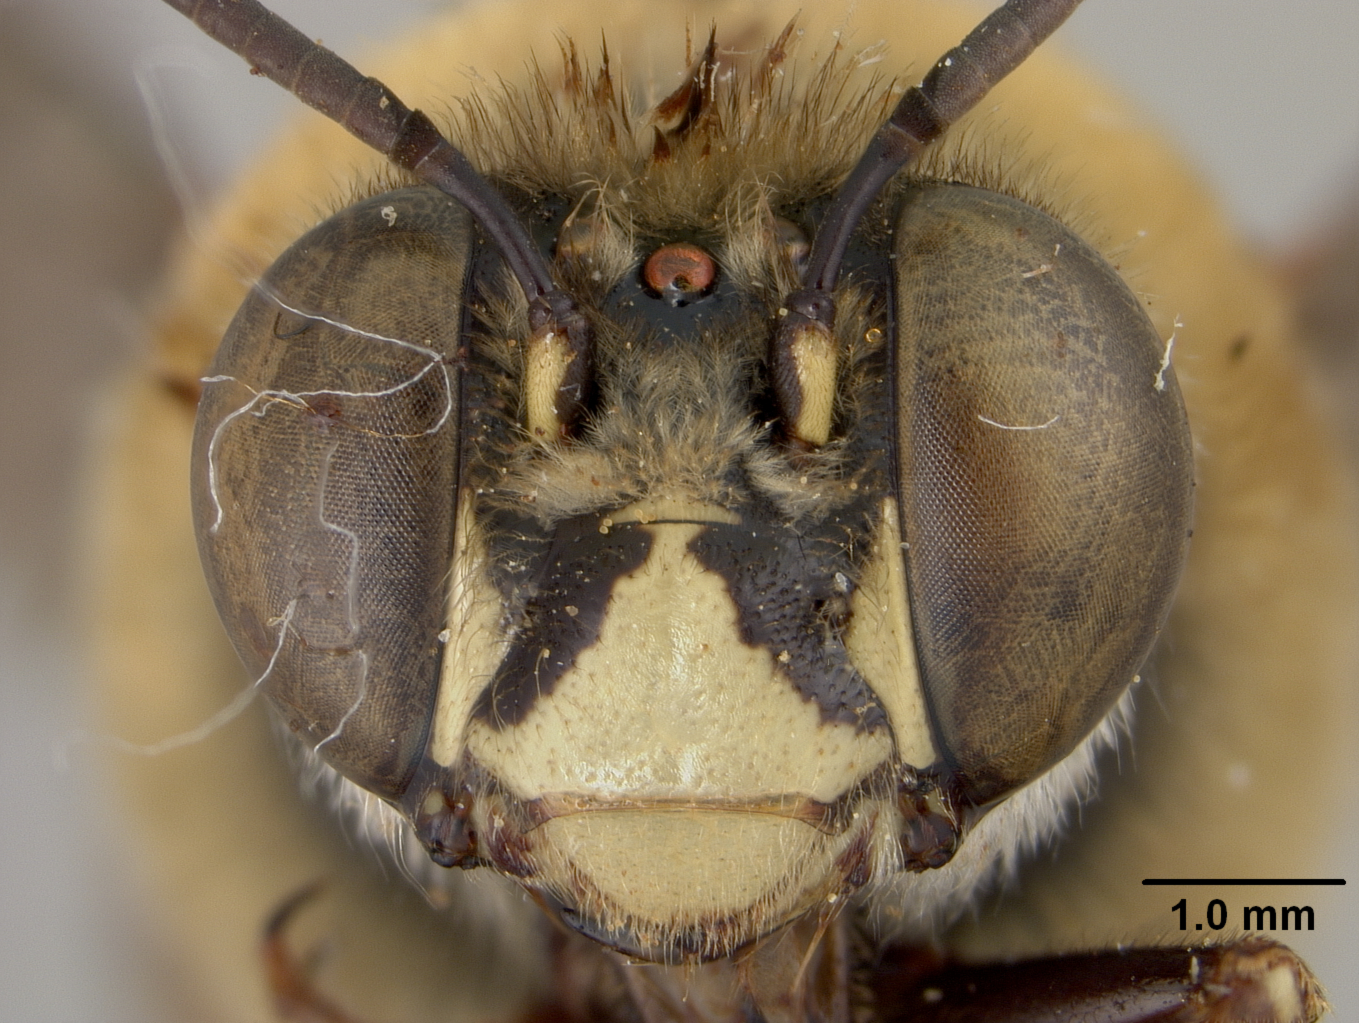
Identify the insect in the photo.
Centris robusta
